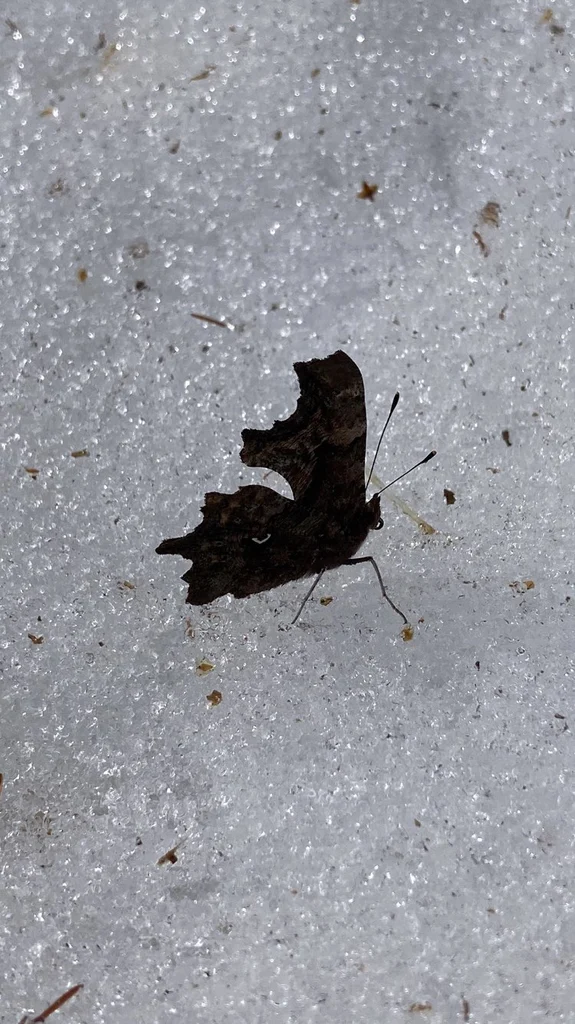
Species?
Polygonia c-album
